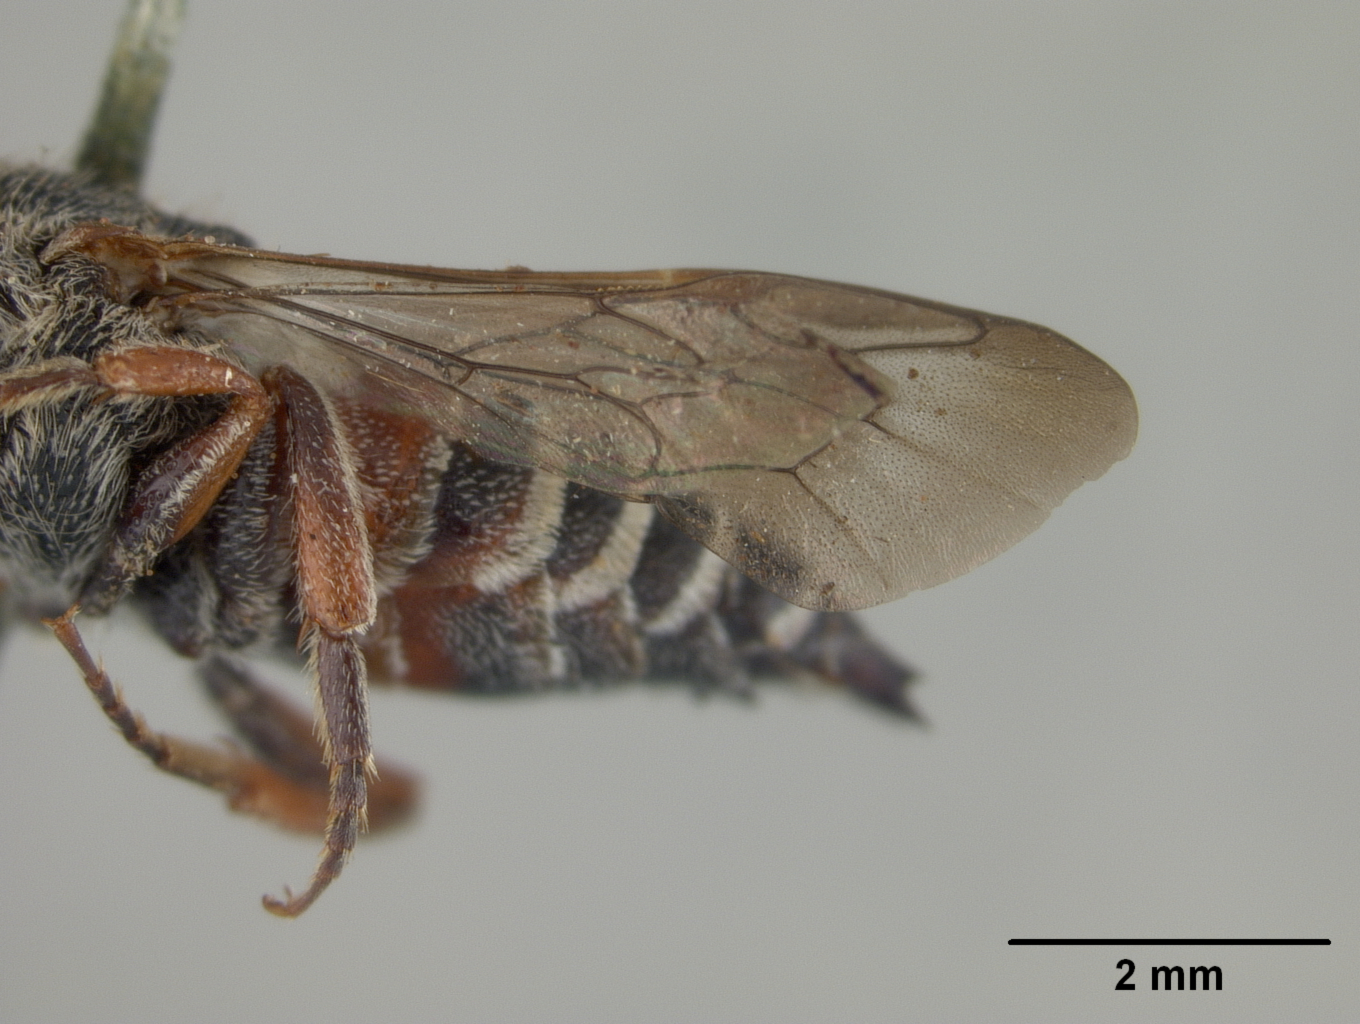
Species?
Coelioxys bruneri
